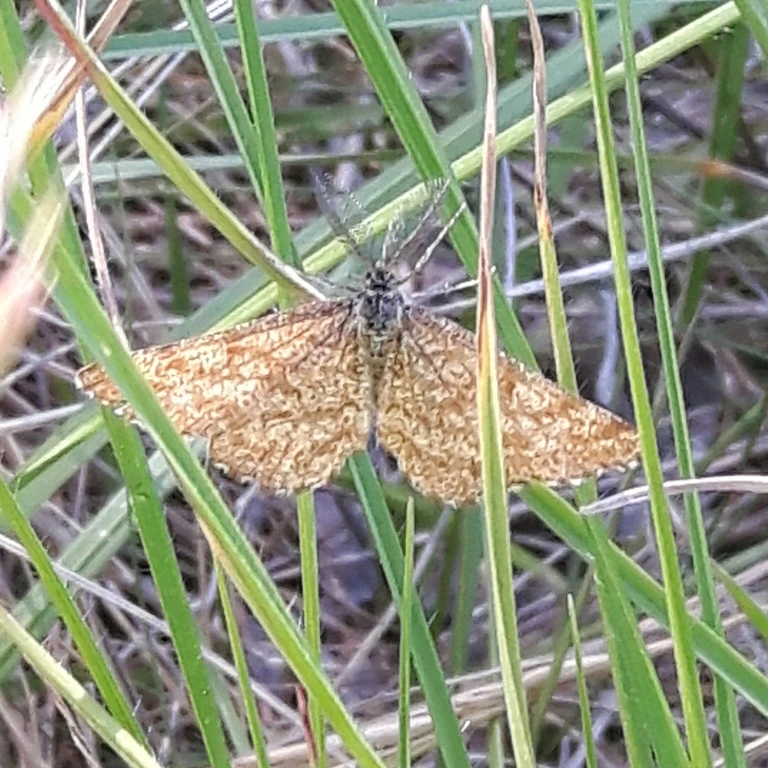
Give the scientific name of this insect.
Ematurga atomaria
